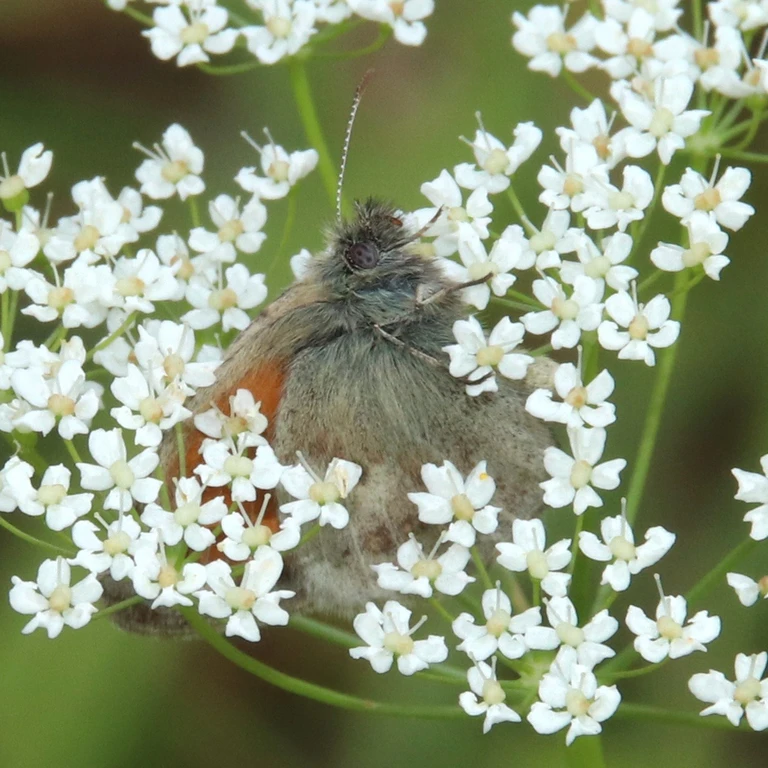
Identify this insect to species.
Coenonympha pamphilus
